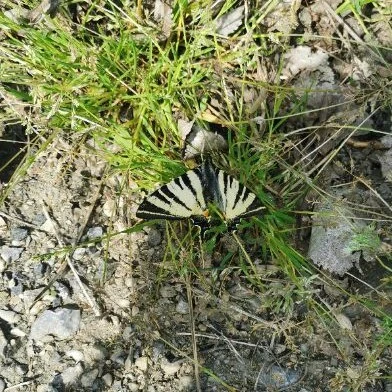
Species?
Iphiclides podalirius
